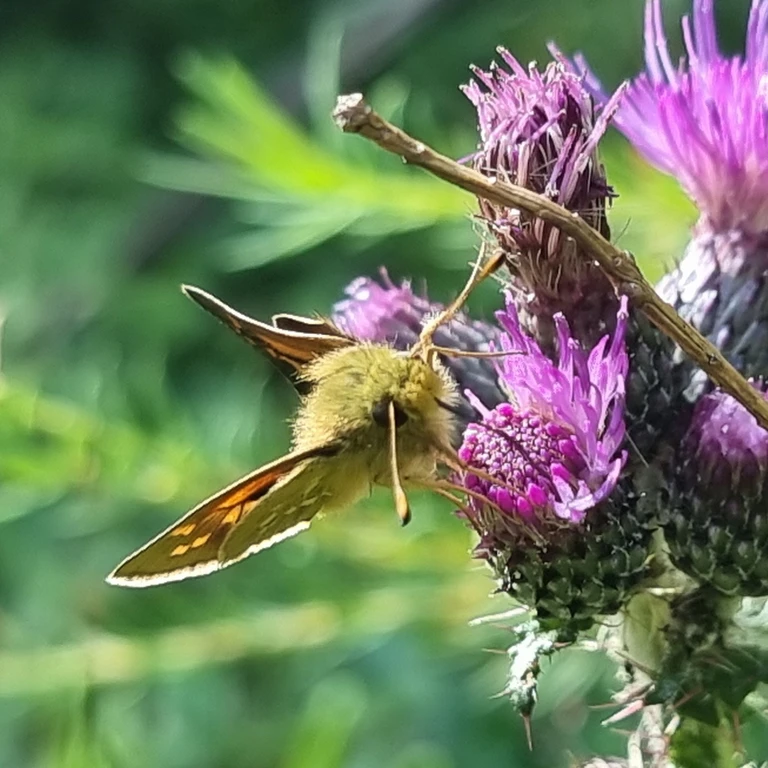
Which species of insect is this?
Hesperia comma
